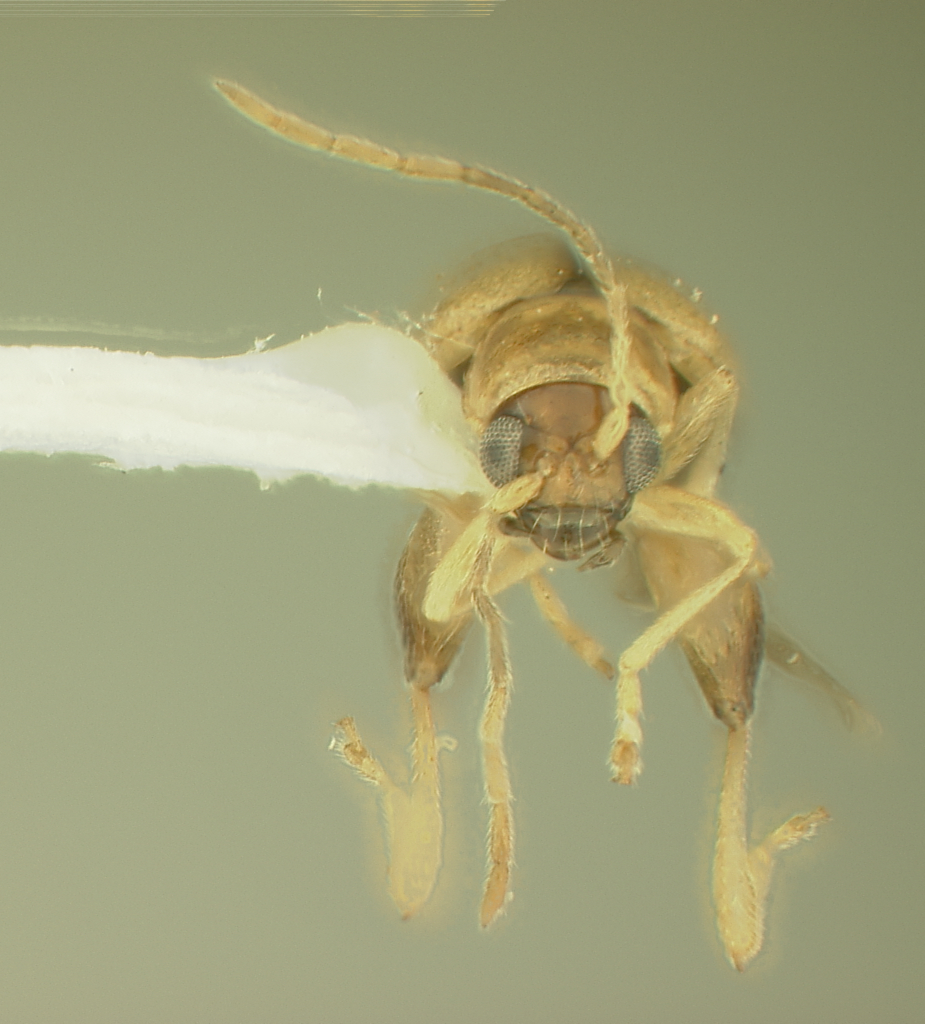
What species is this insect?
Aphthona chrozophorae
